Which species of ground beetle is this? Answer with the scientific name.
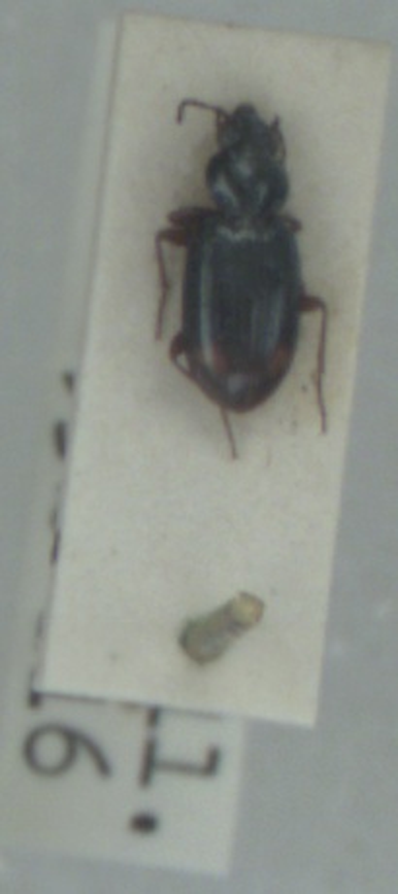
Bembidion biguttatum
